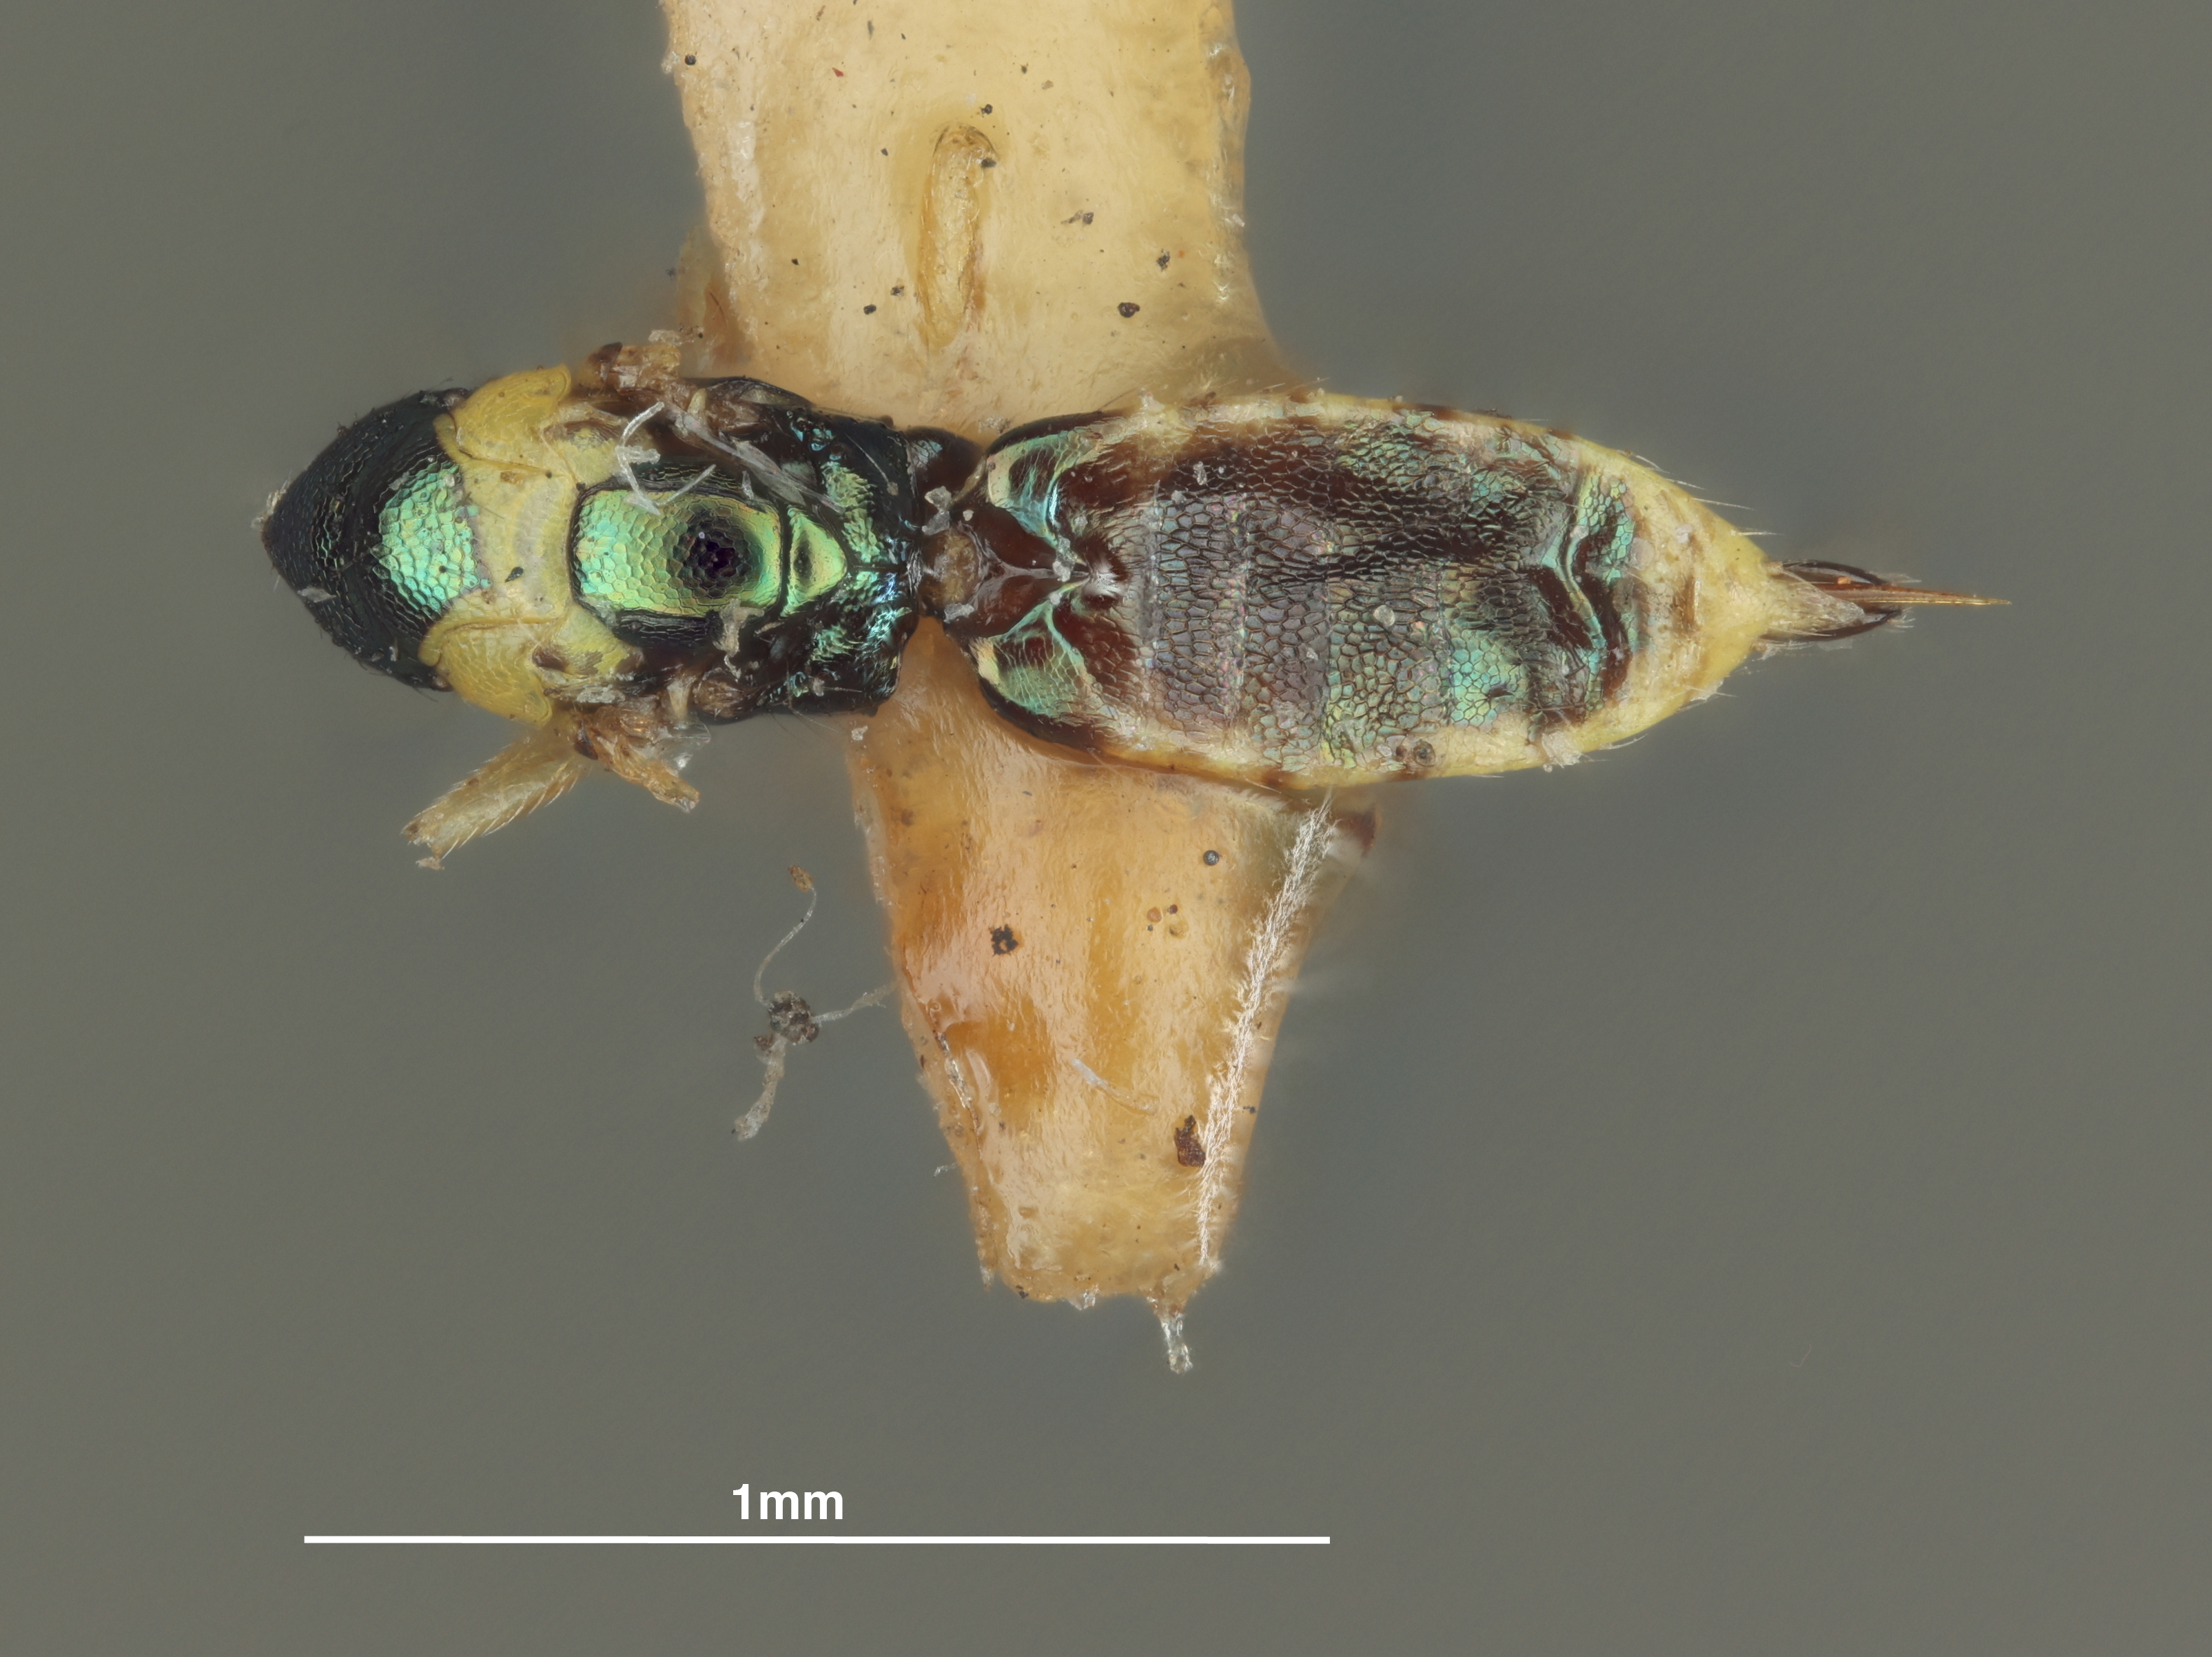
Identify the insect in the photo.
Pseudiglyphomyia pulcheria
